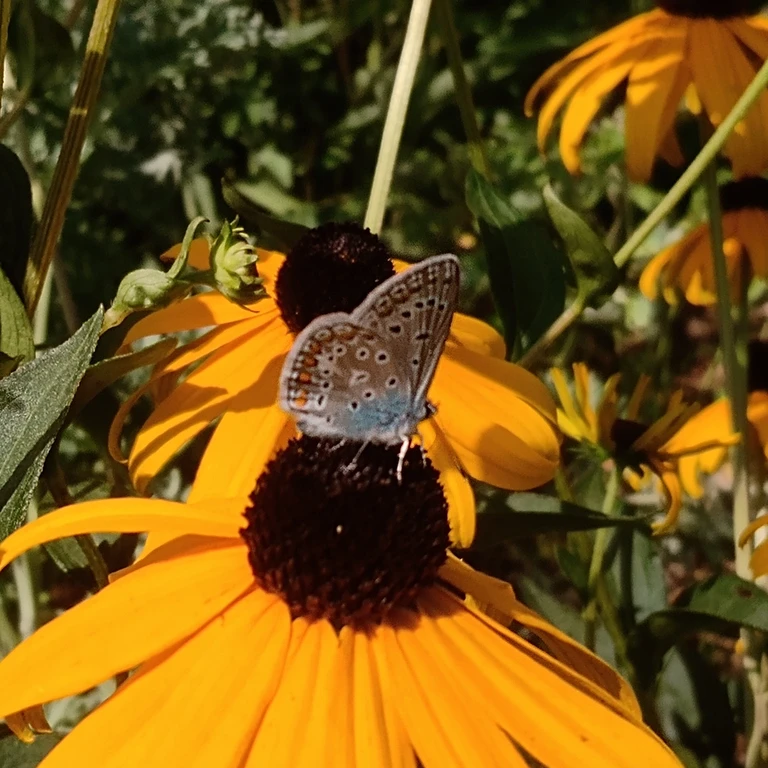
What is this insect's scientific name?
Polyommatus icarus
